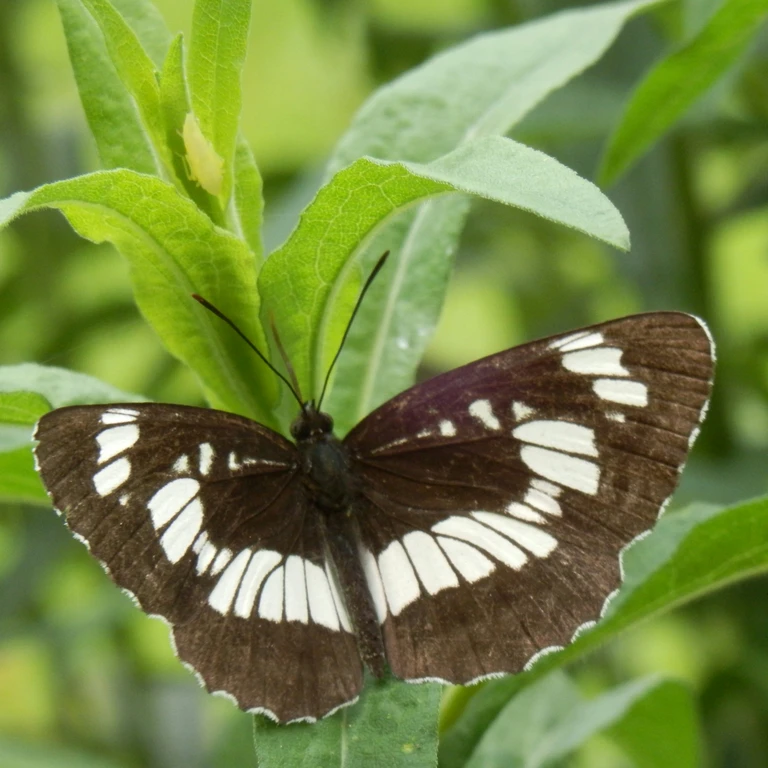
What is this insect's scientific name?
Neptis rivularis
